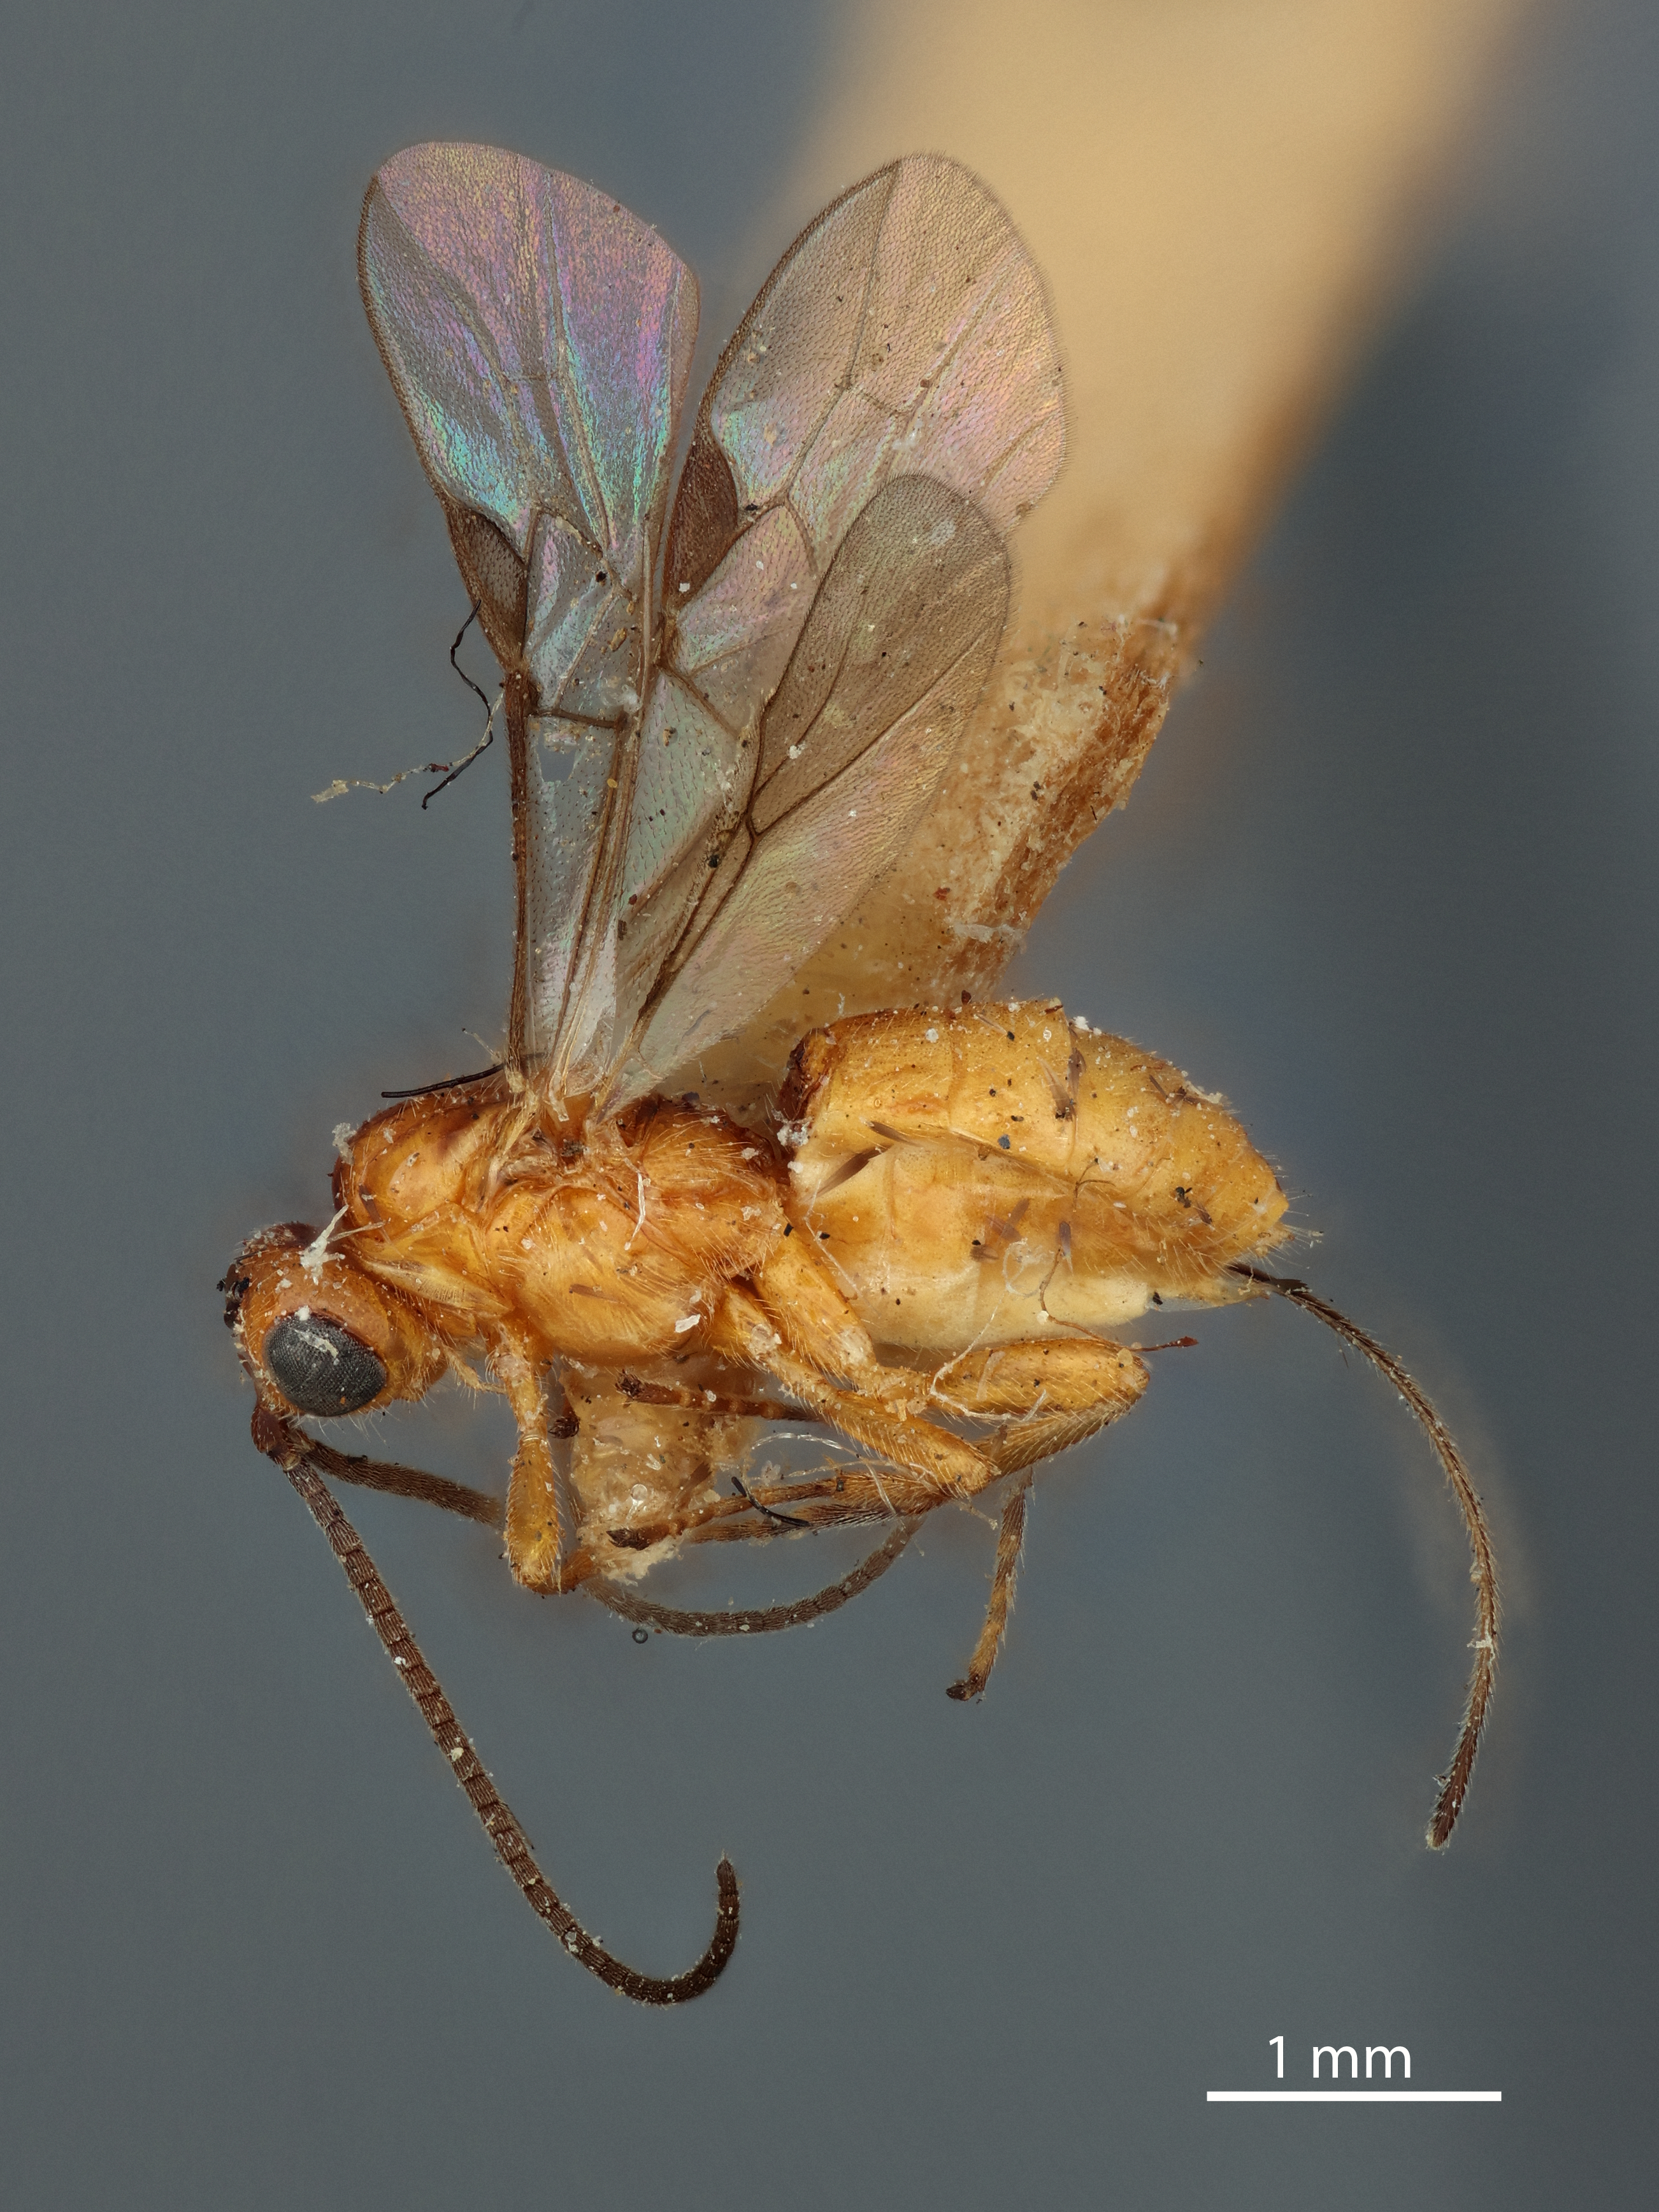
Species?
Microbracon sanninoideae
